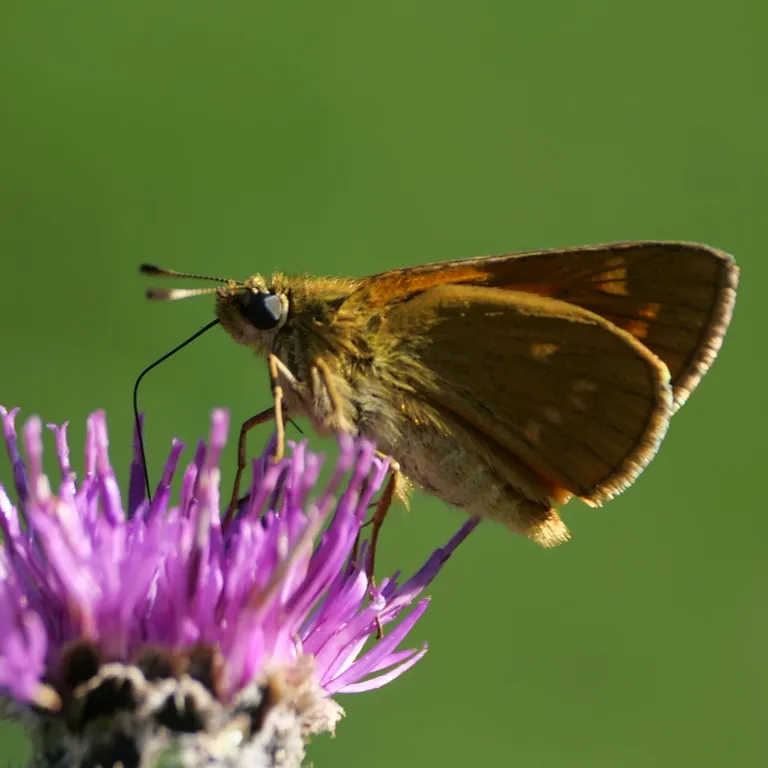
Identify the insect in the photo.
Ochlodes sylvanus (also Ochlodes venata)
